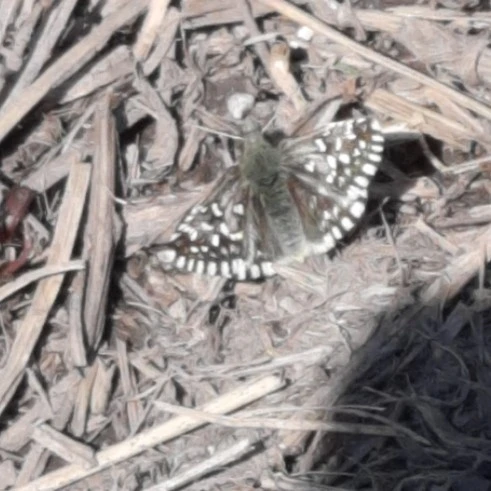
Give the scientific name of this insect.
Pyrgus malvae
